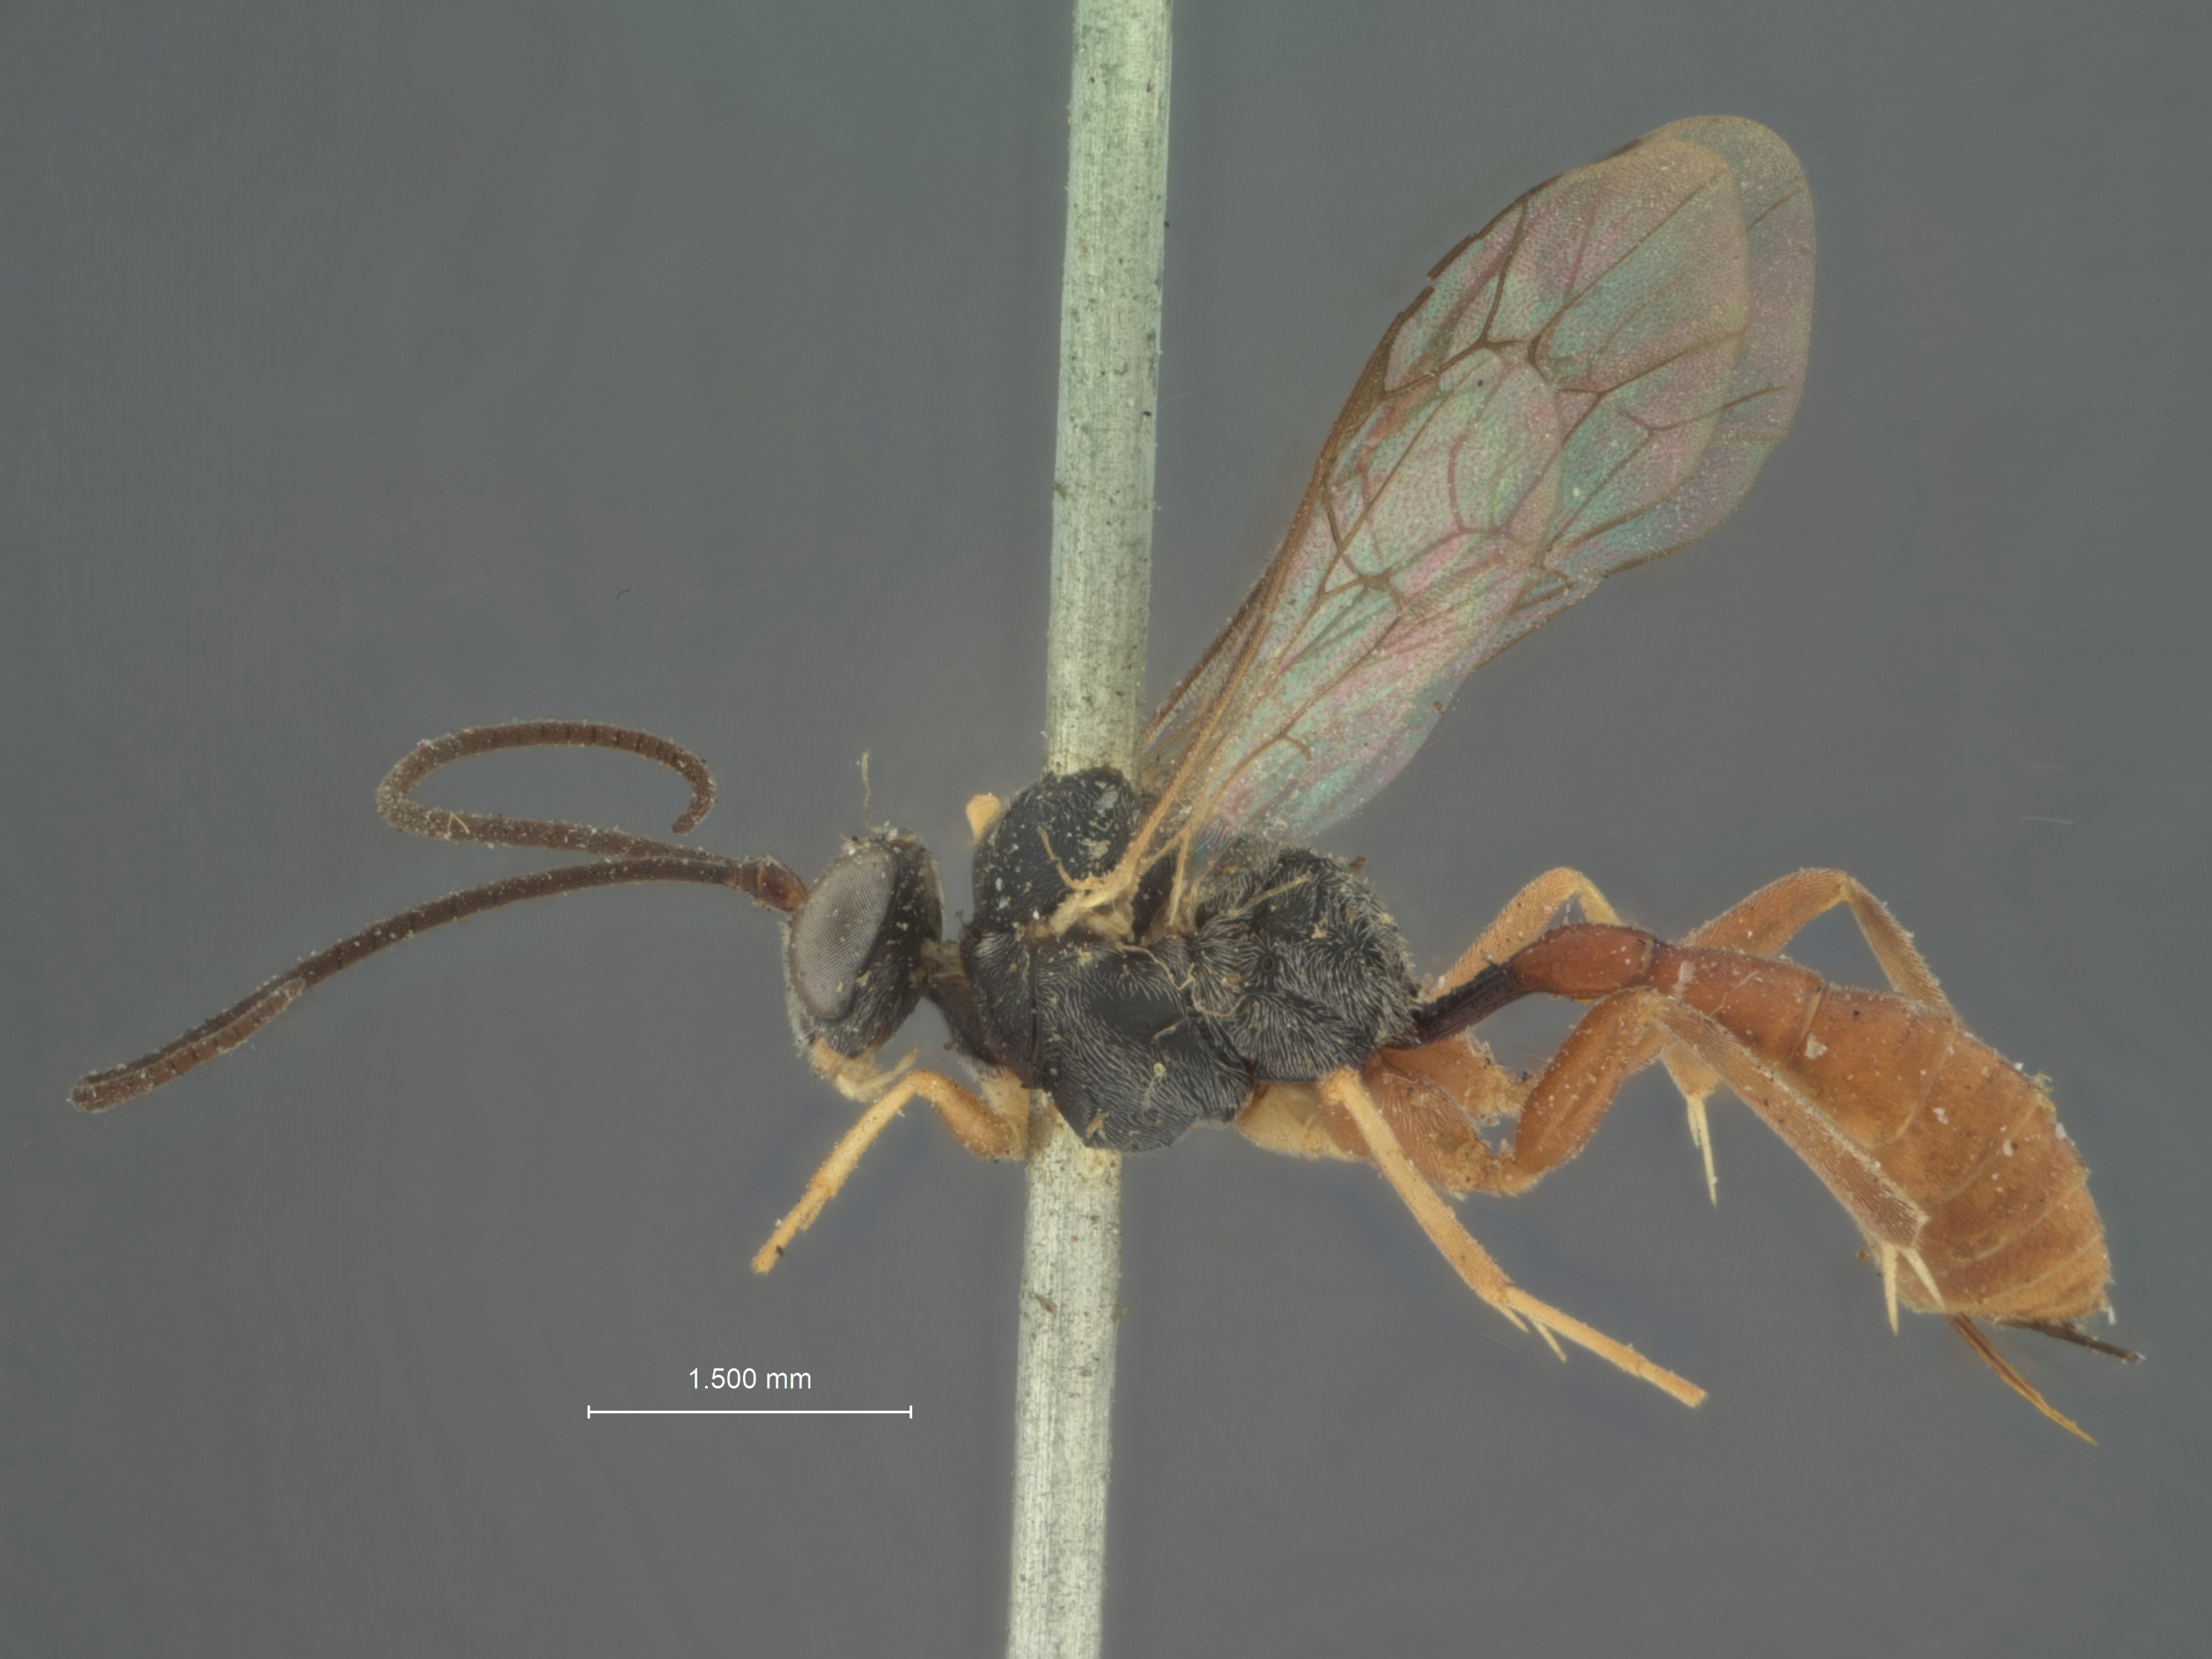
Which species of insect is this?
Limneria ephestiae
